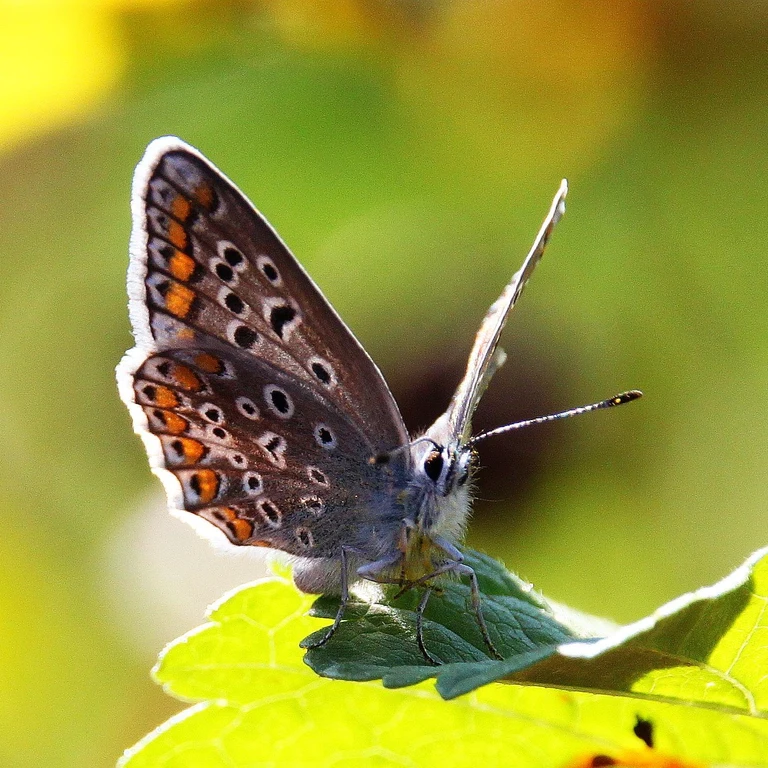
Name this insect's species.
Polyommatus icarus
